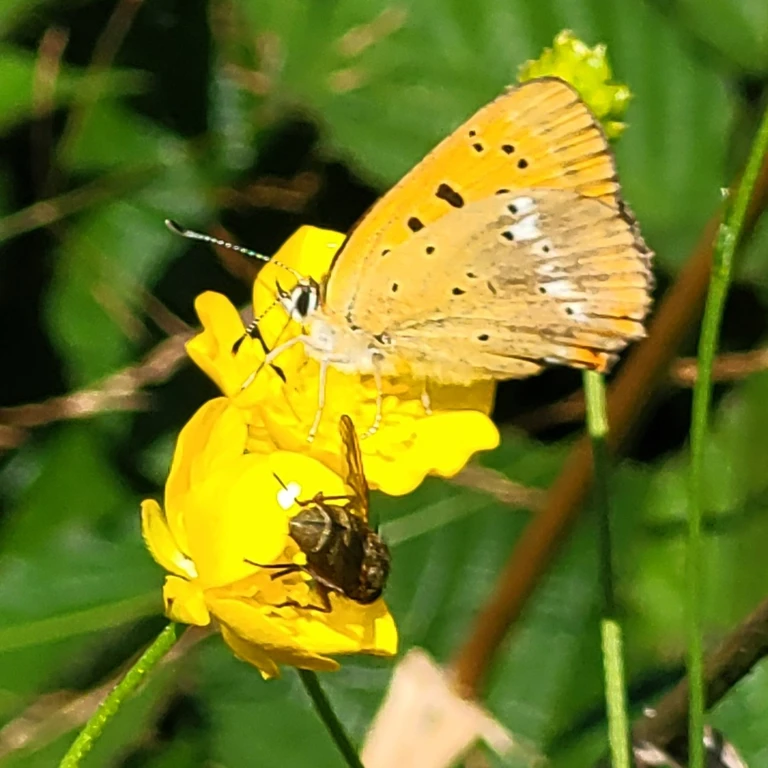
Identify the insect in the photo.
Lycaena virgaureae
